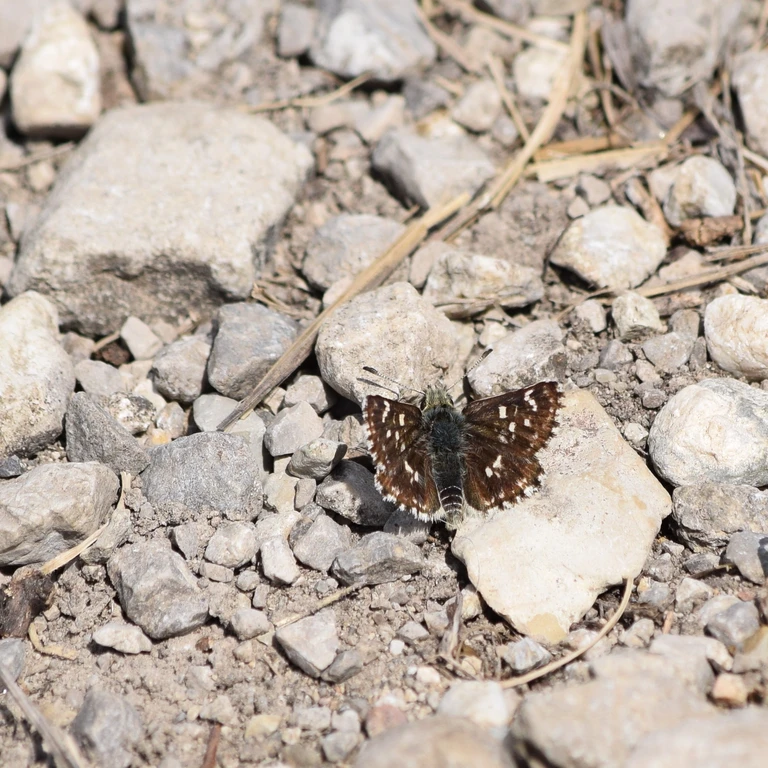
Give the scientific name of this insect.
Spialia sertorius
